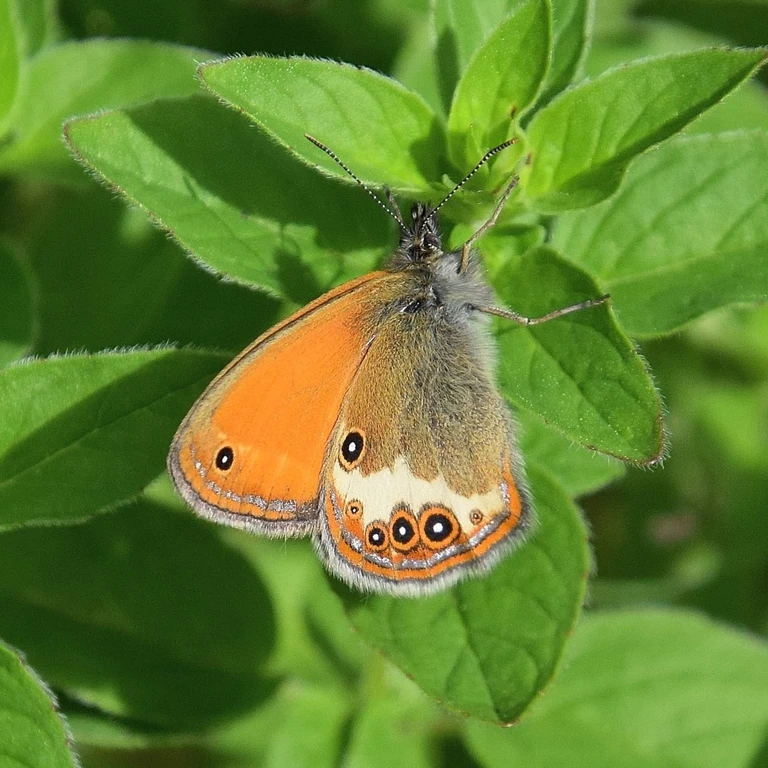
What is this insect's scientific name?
Coenonympha arcania
